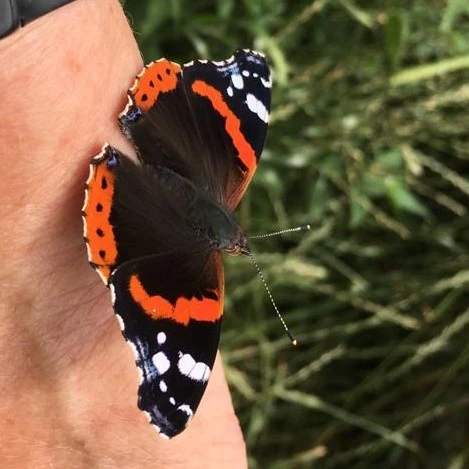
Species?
Vanessa atalanta
